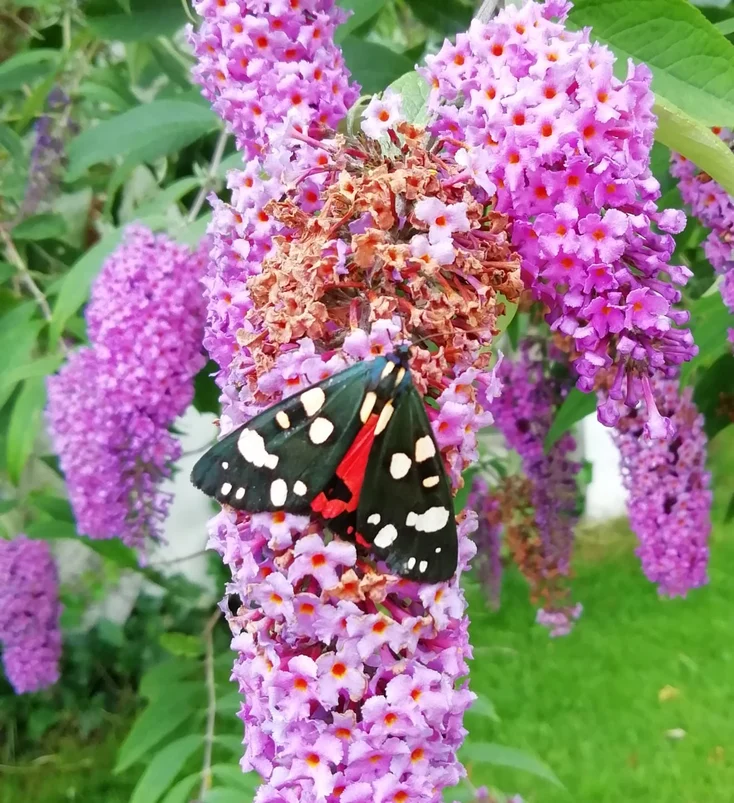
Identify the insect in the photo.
Callimorpha dominula
